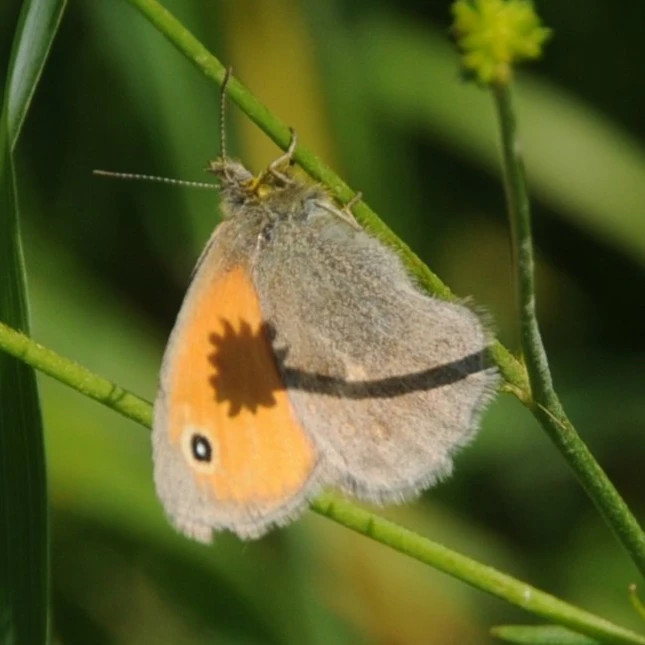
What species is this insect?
Coenonympha pamphilus
